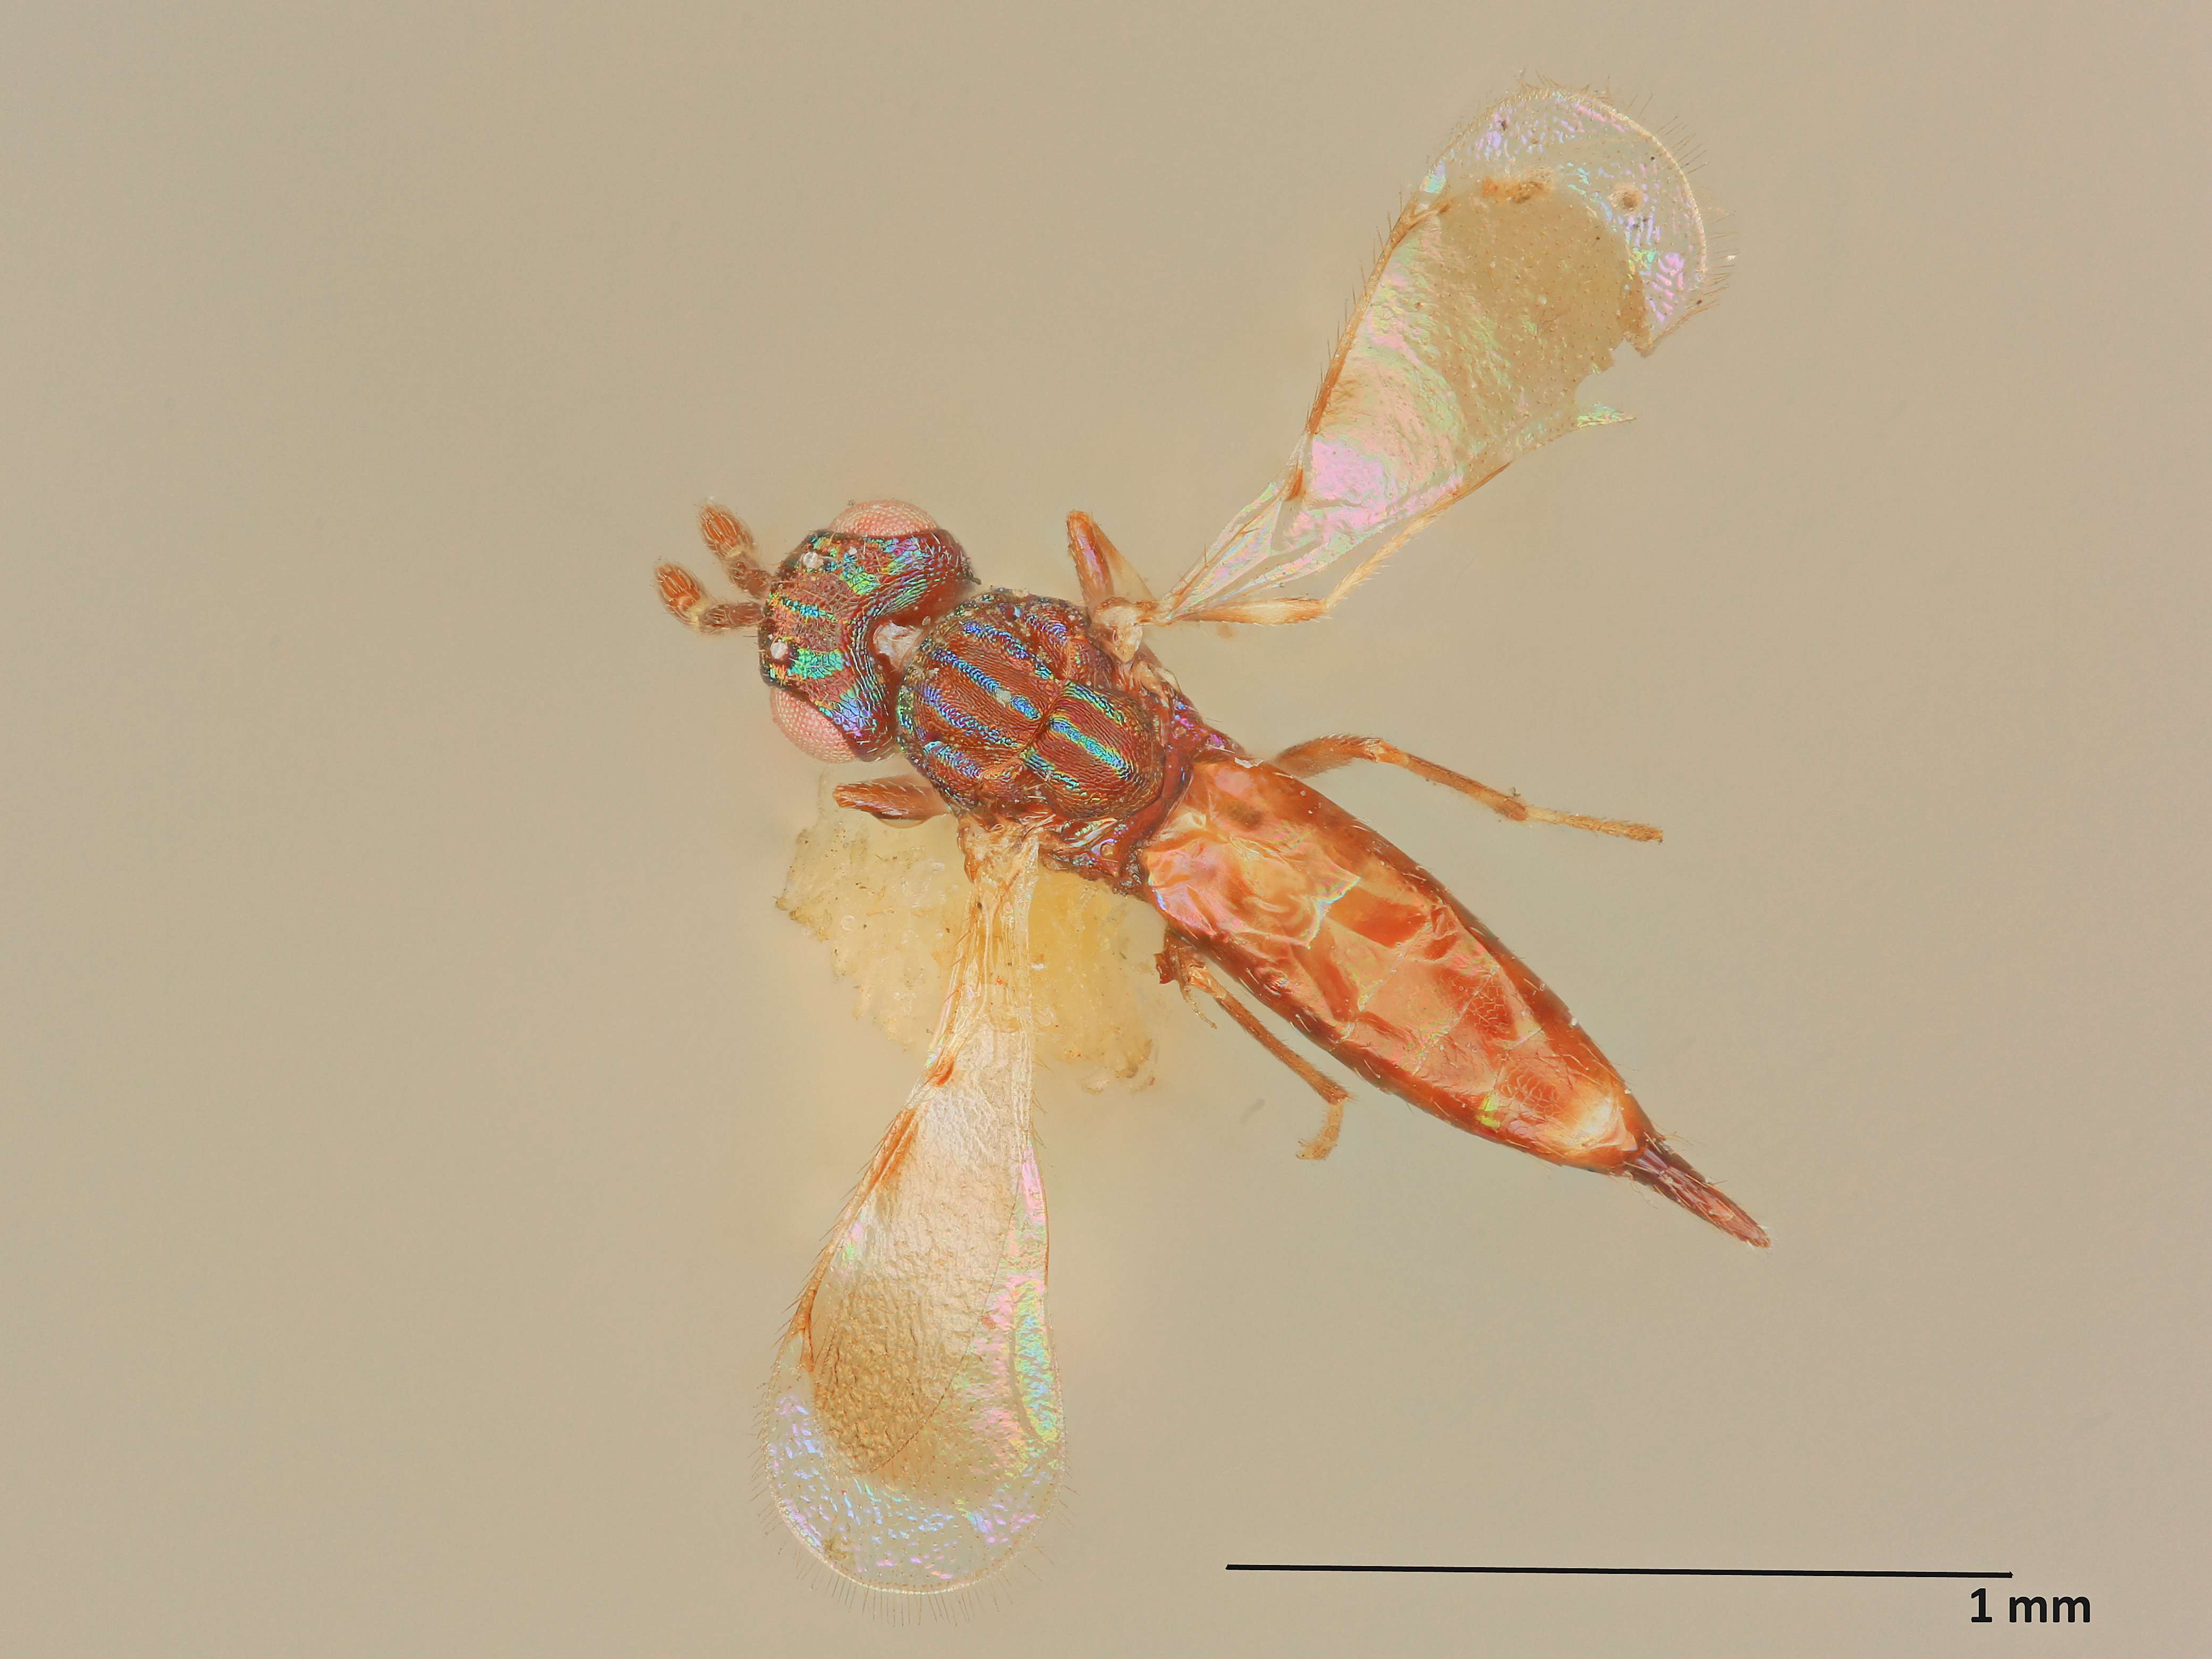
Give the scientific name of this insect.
Astichus pulchrilineatus
